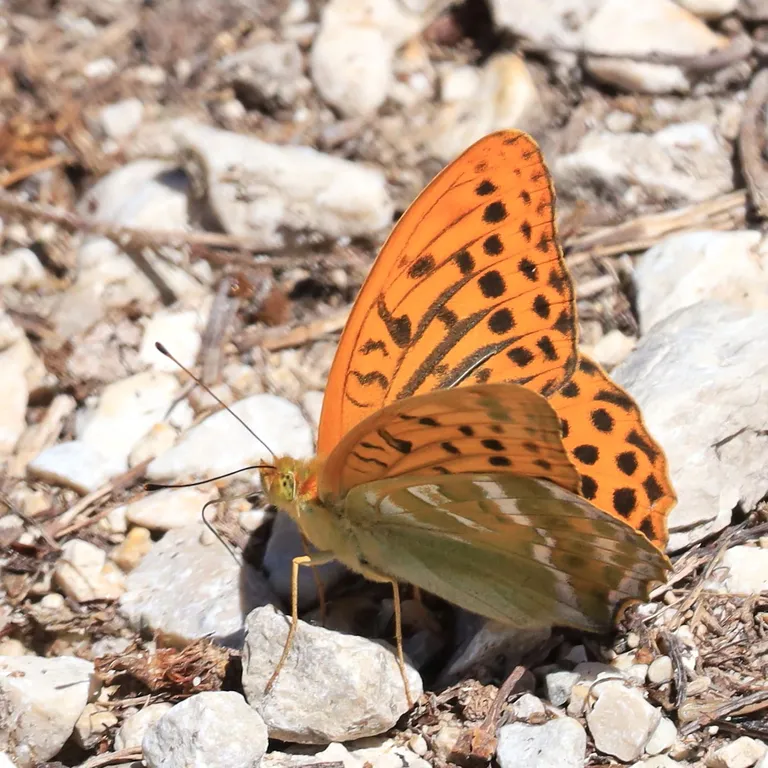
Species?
Argynnis paphia
